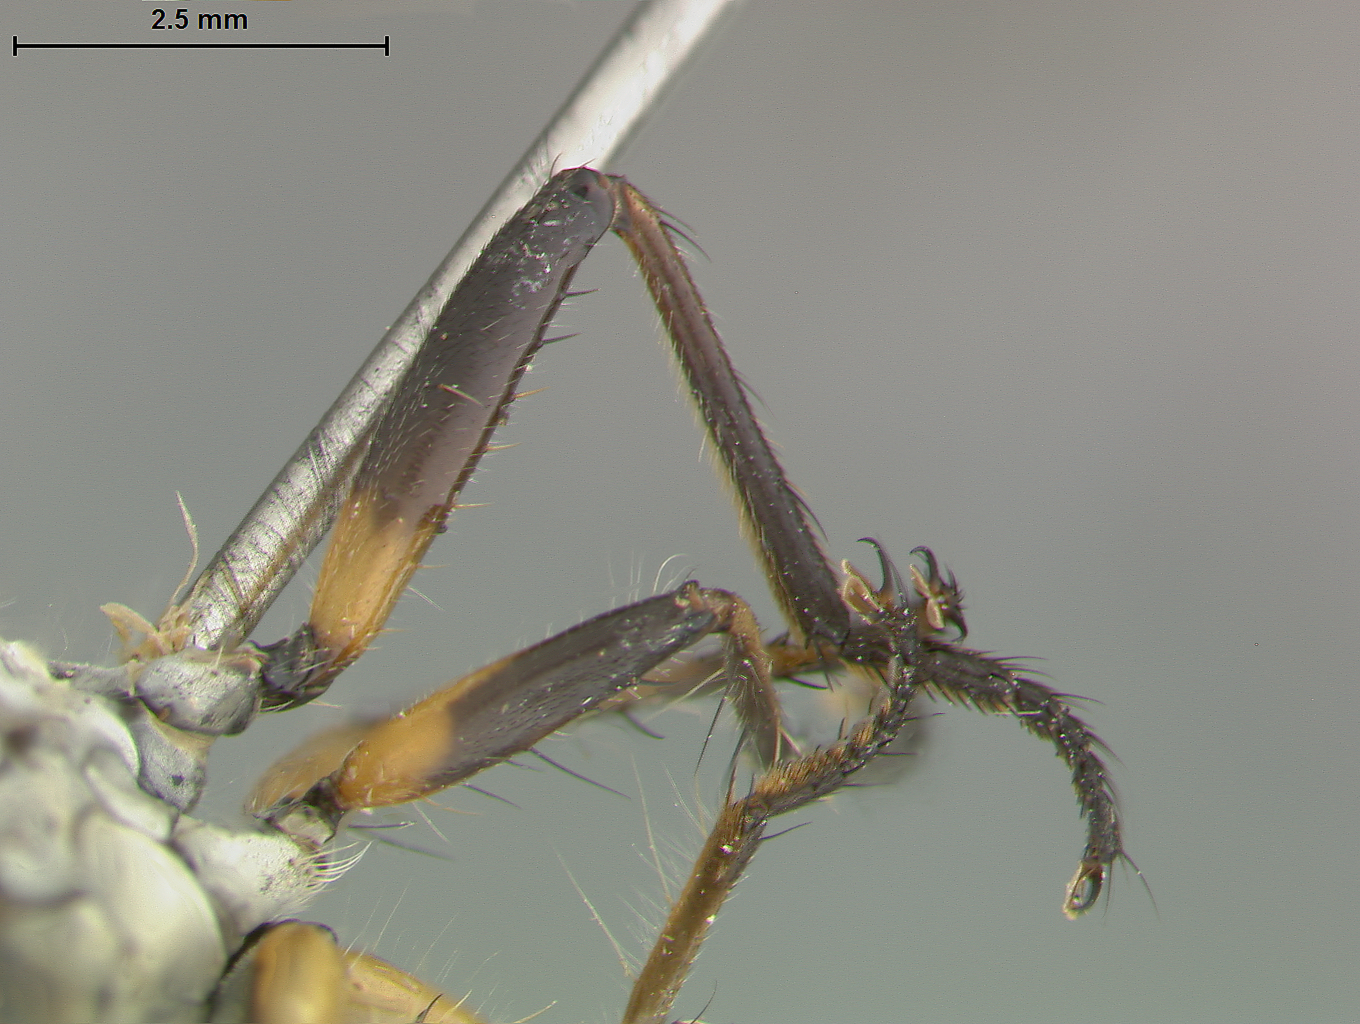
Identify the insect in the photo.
Ommatius oreophilus
